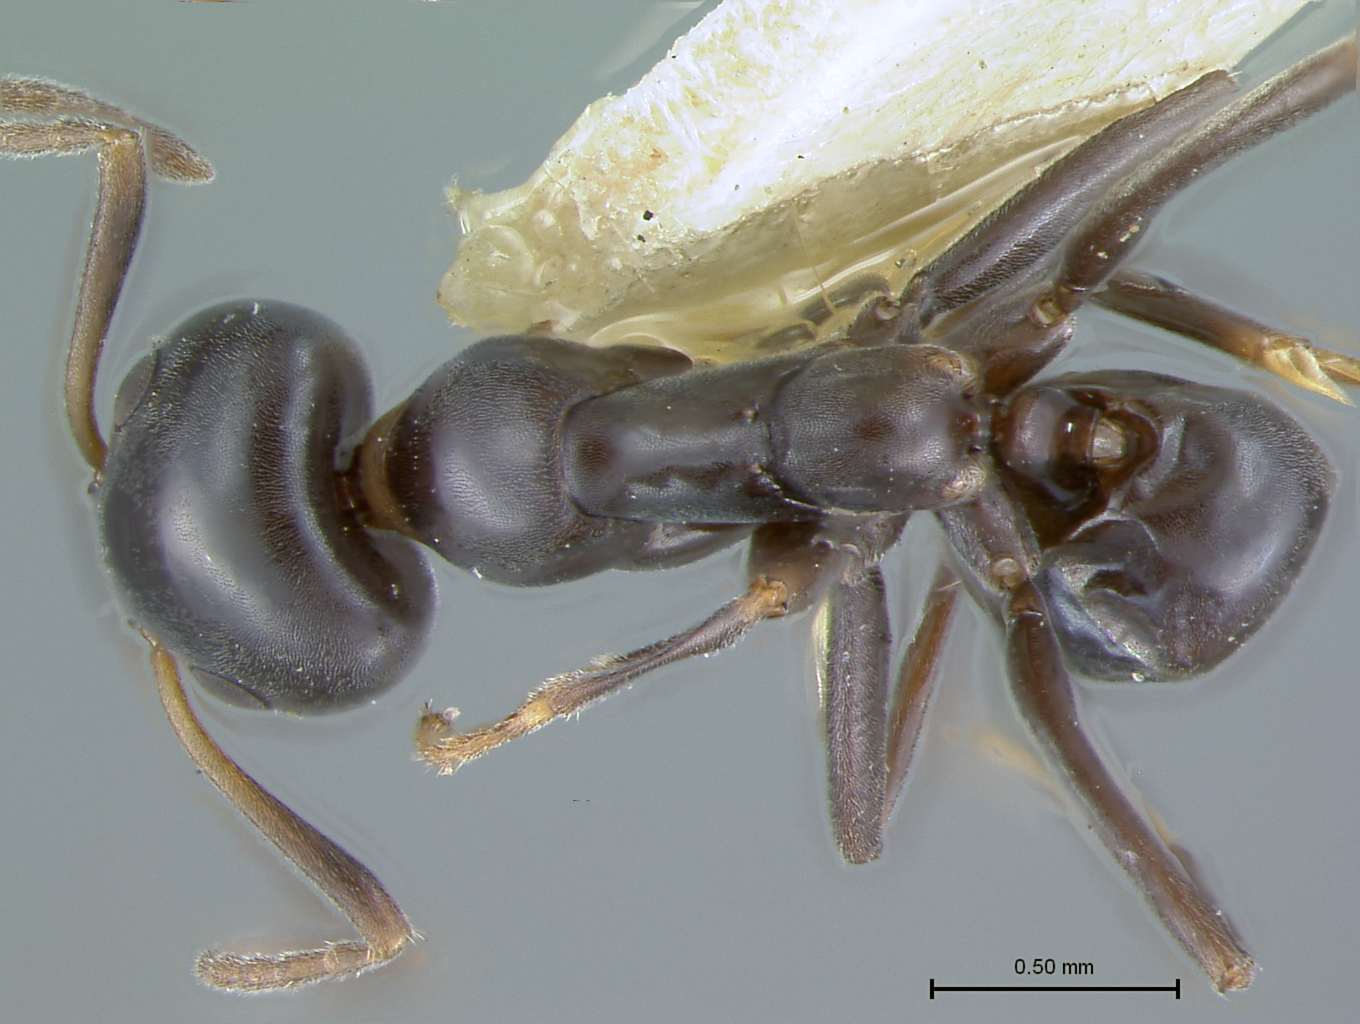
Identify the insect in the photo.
Iridomyrmex albitarsus
